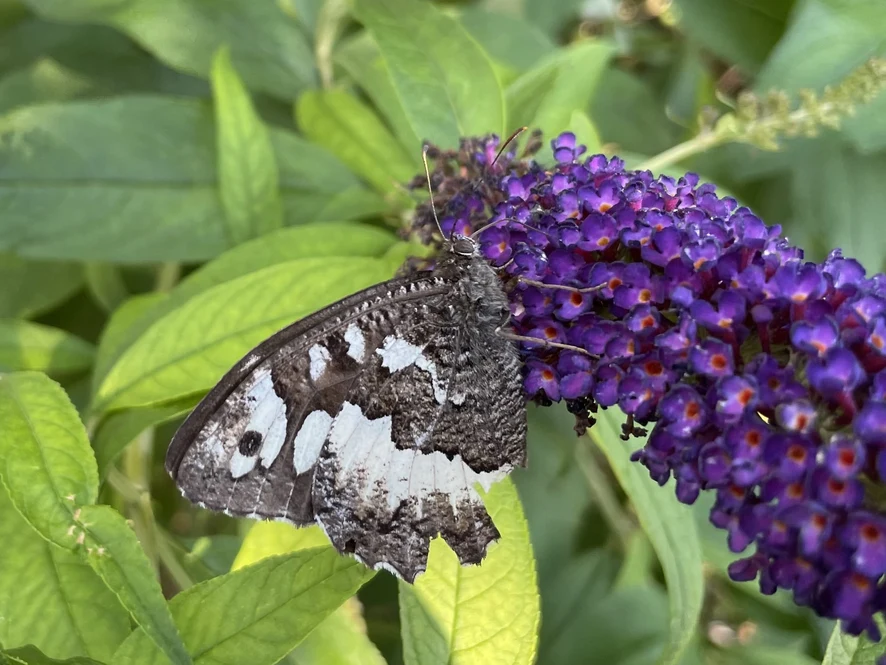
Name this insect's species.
Brintesia circe
